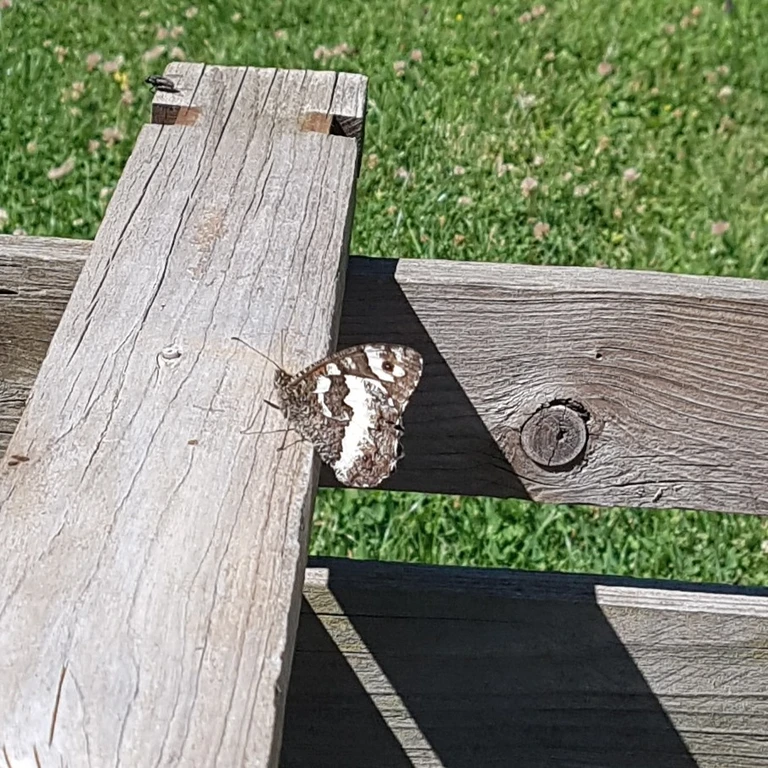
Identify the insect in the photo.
Brintesia circe
